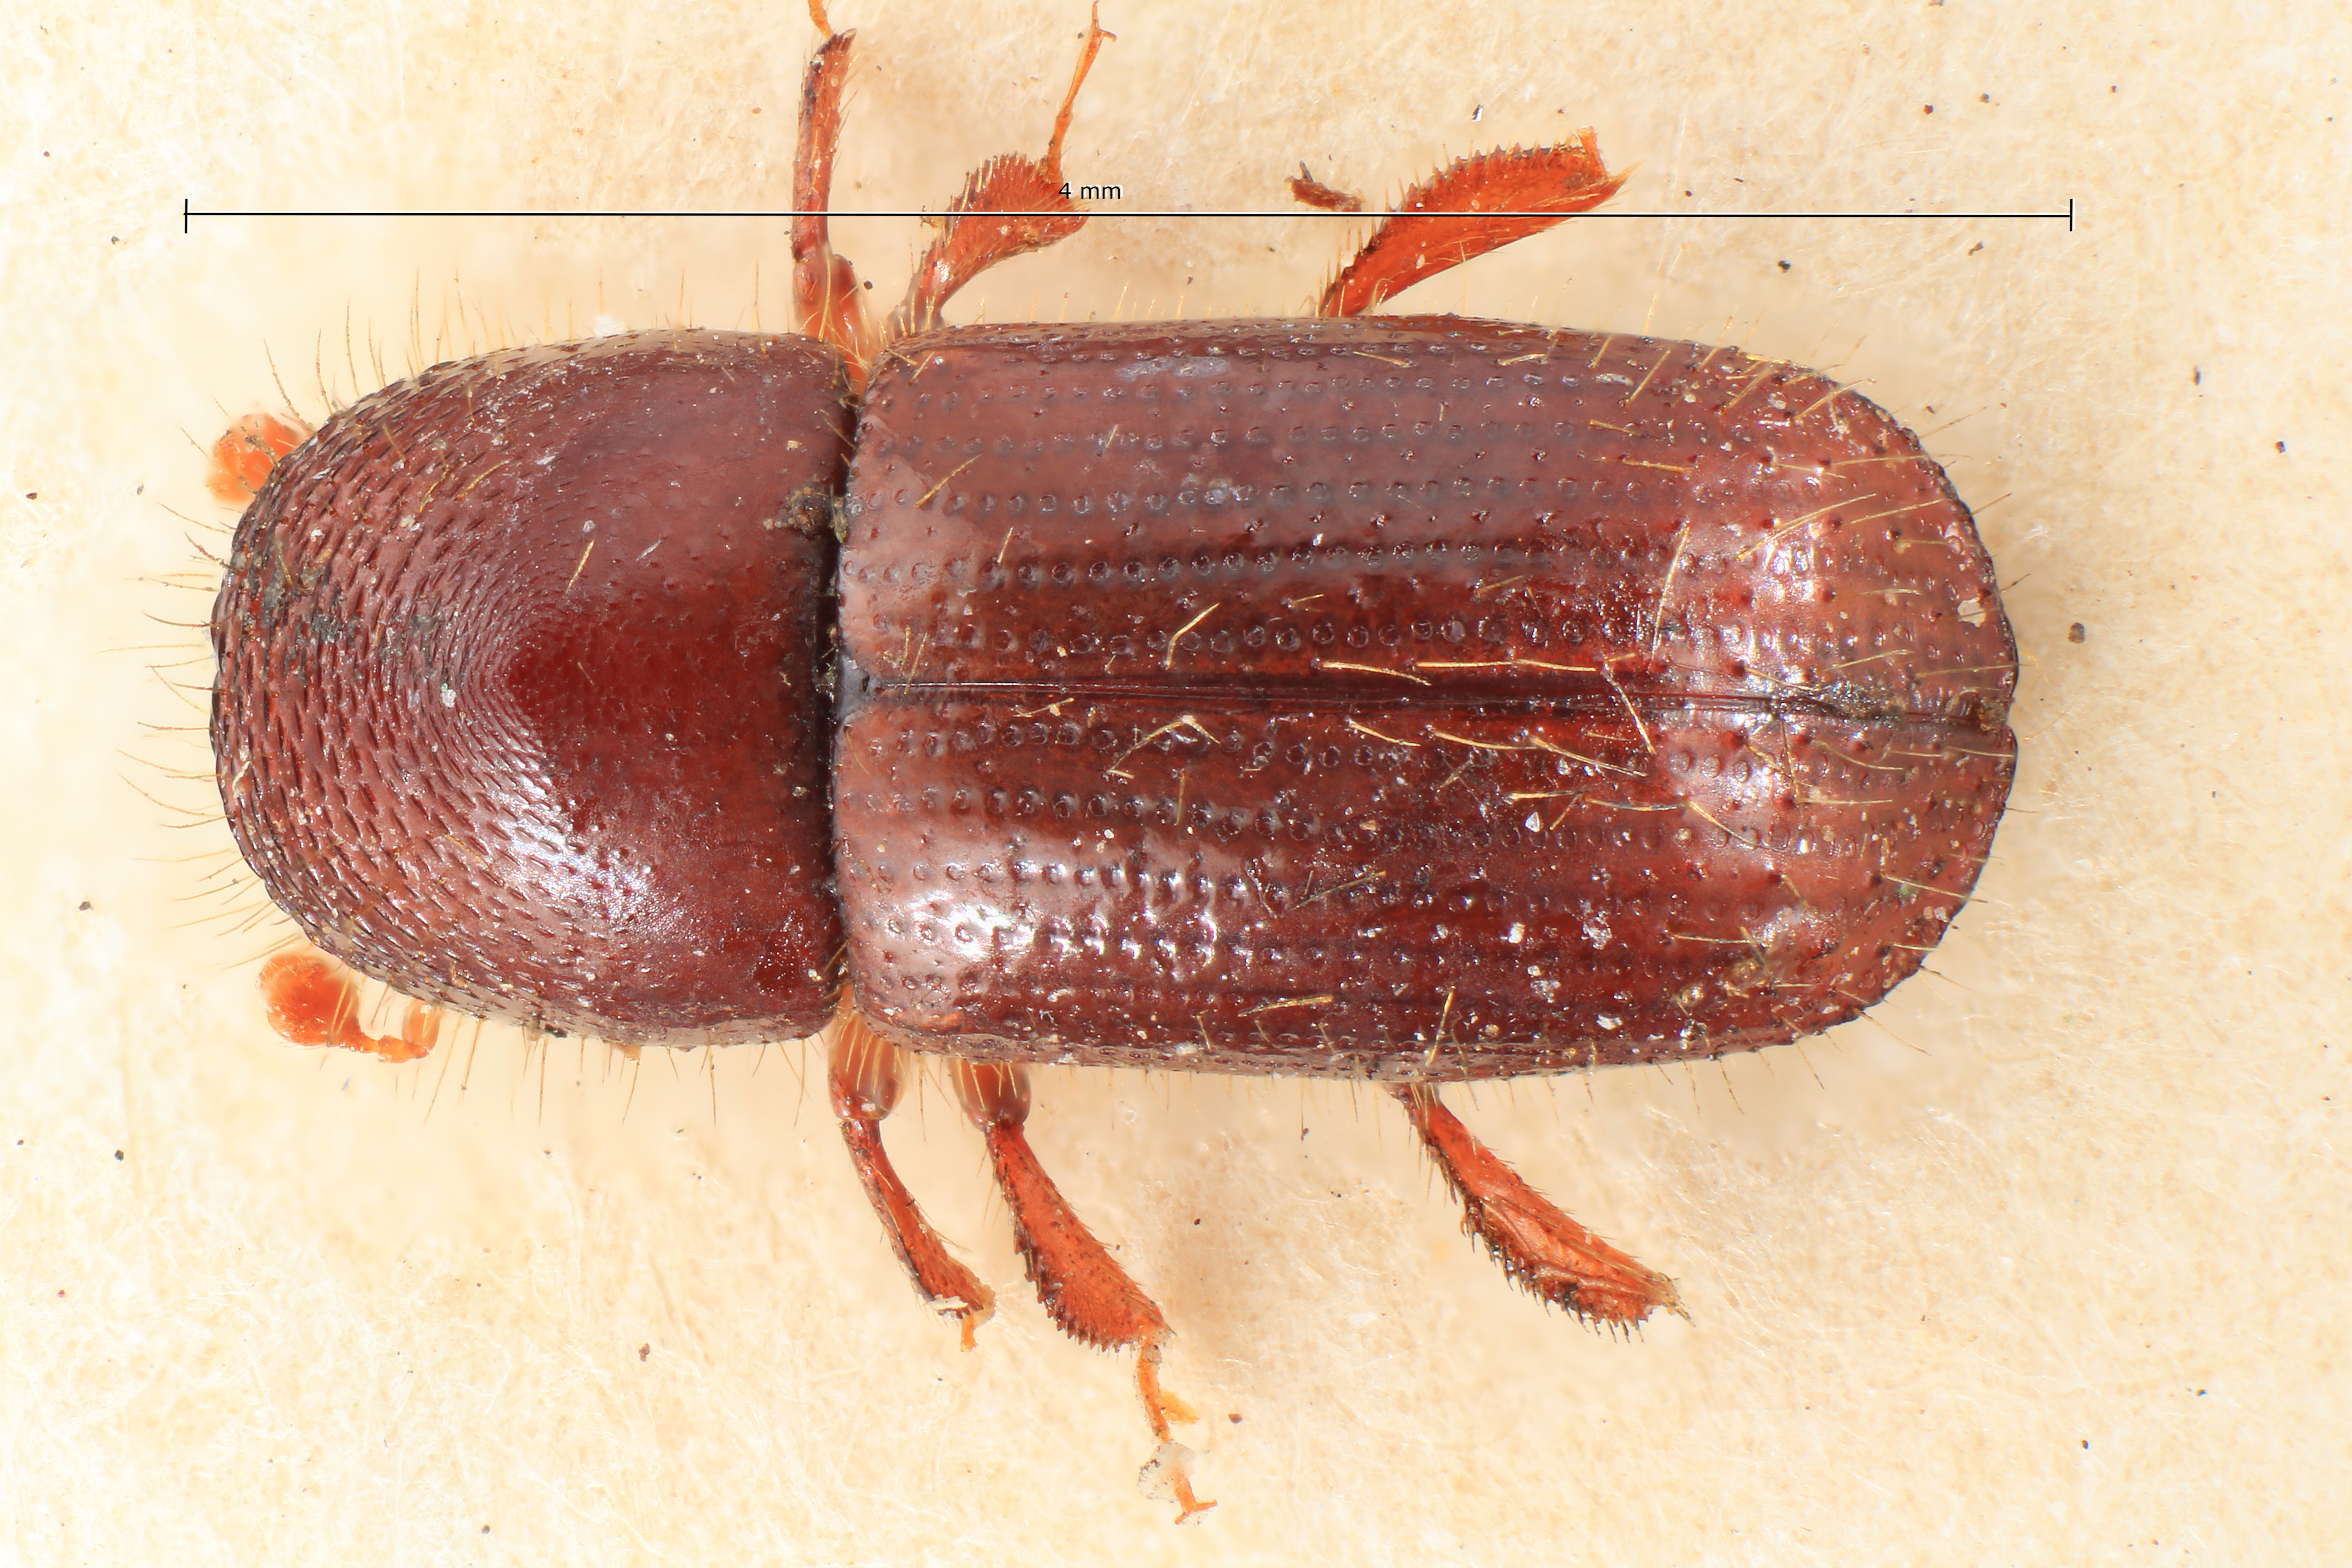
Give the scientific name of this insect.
Xyleborus validus
